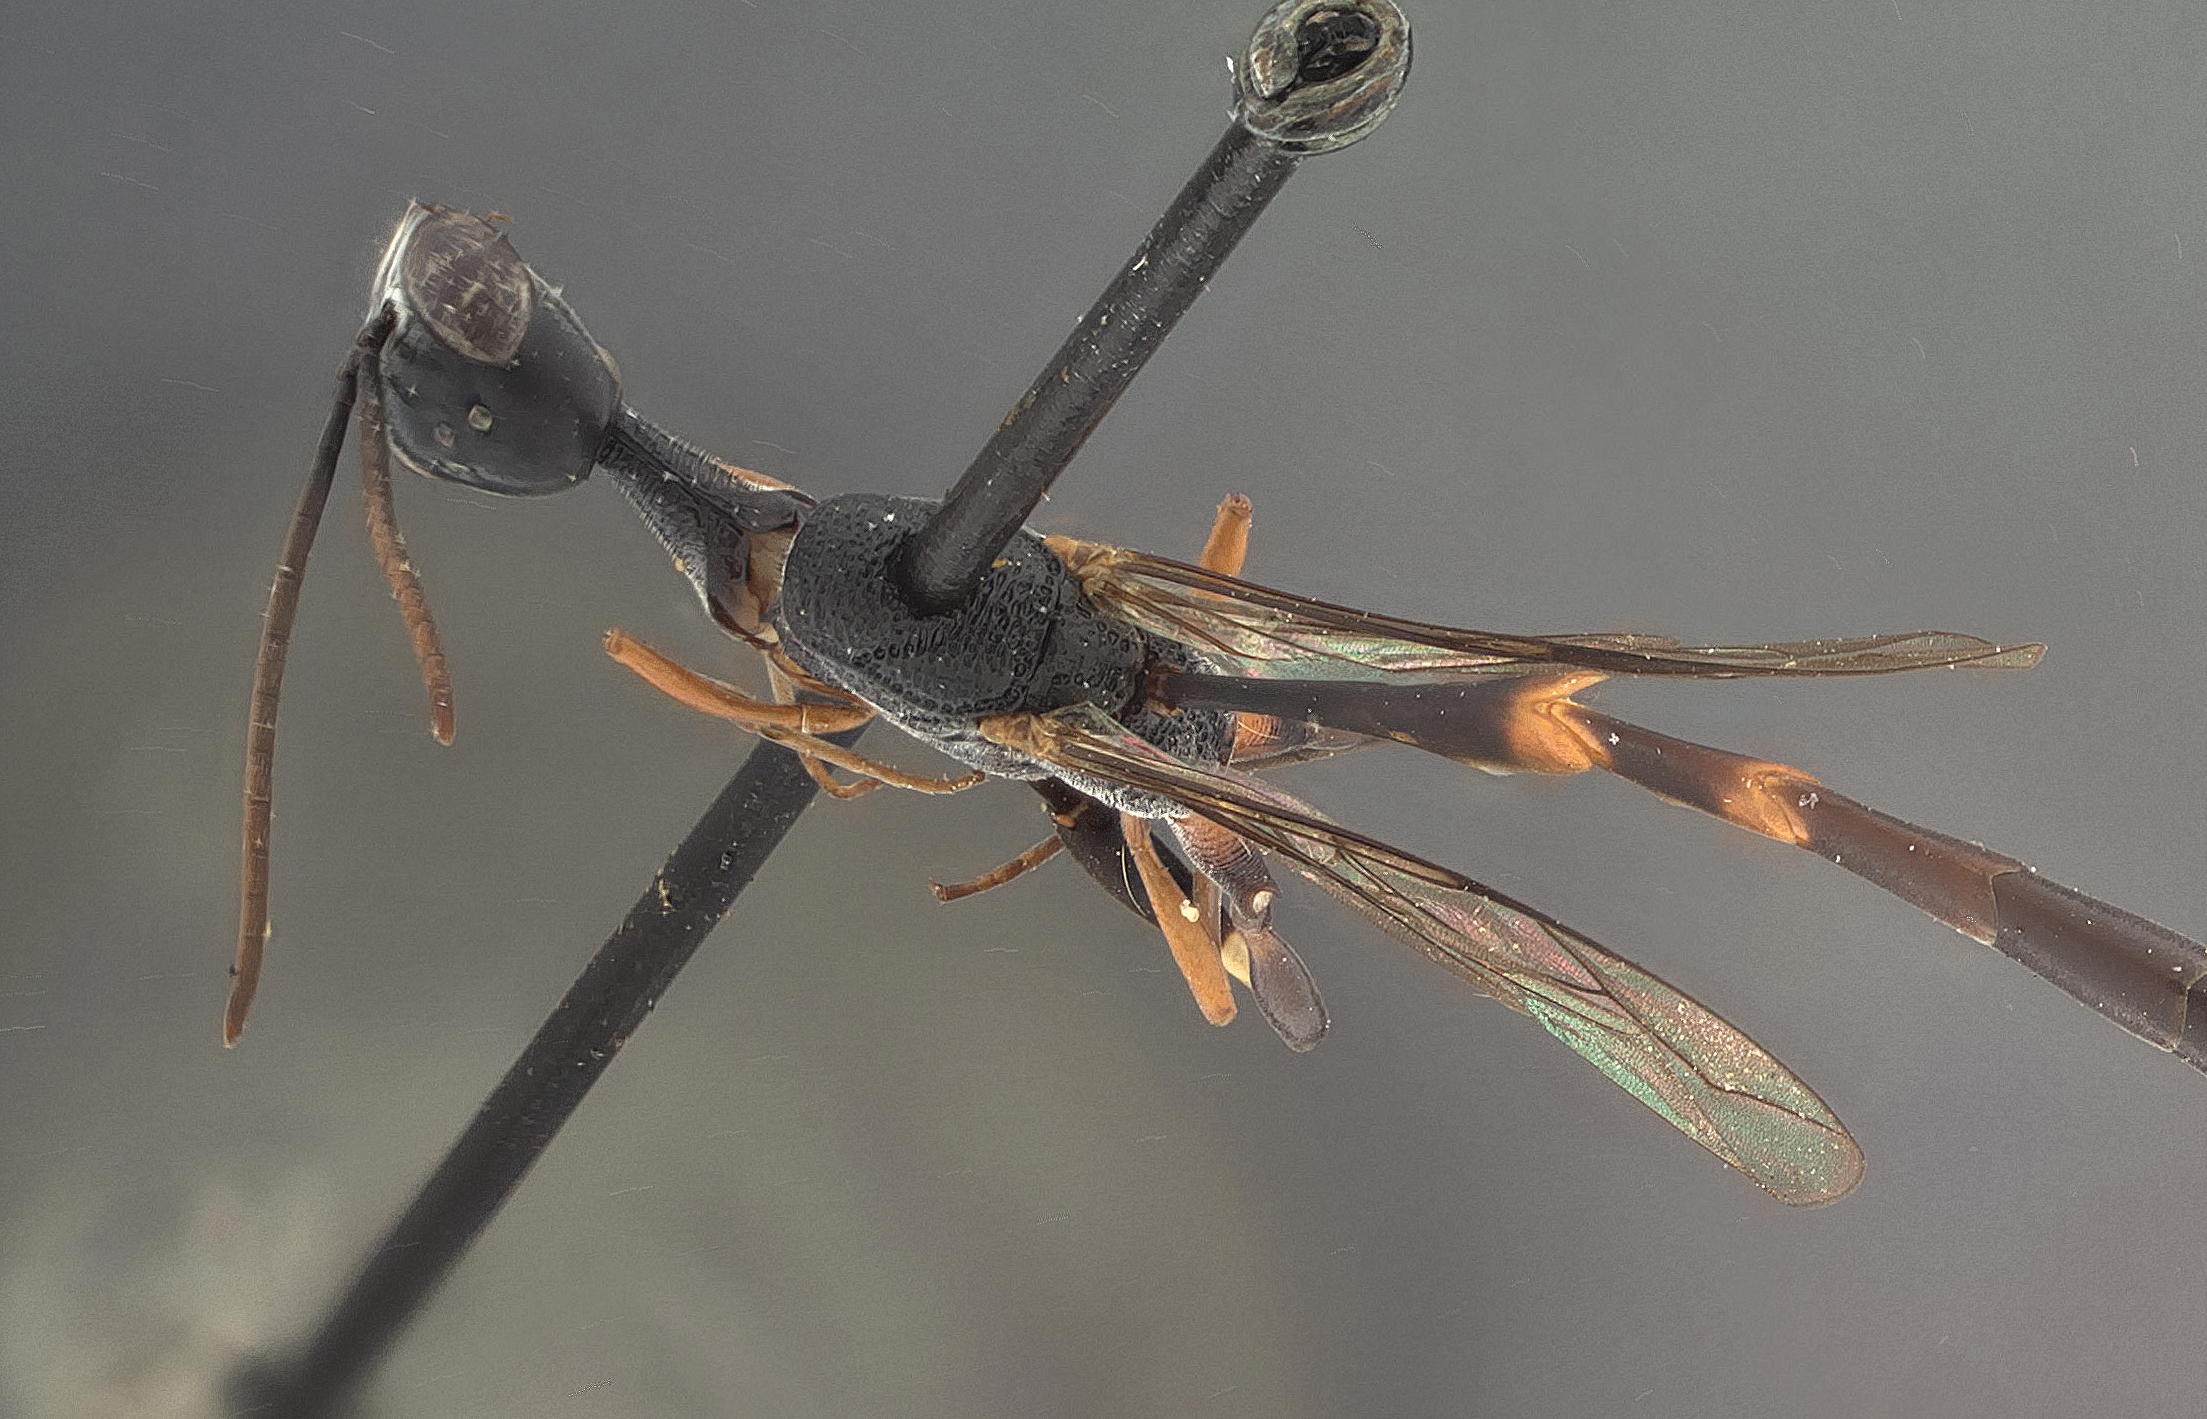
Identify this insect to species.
Rhydinofoenus floridanus
